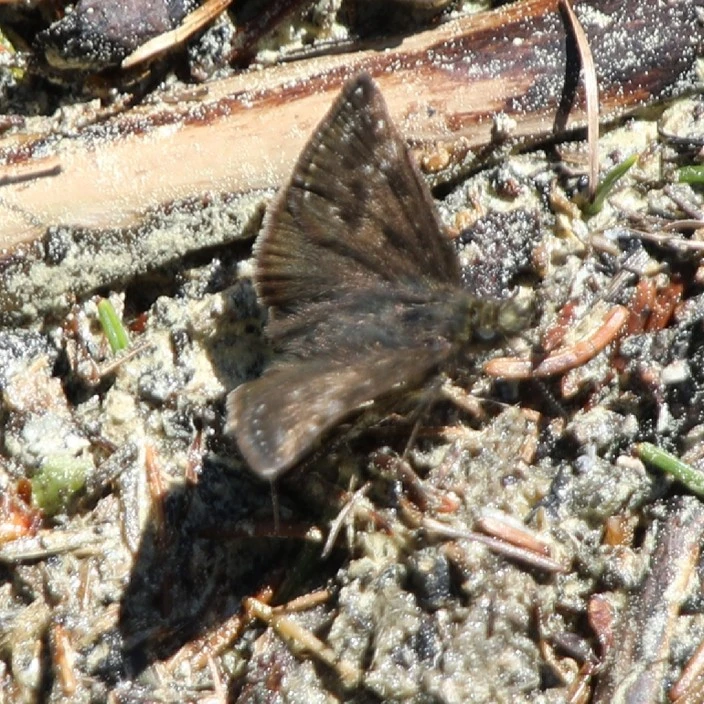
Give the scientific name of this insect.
Erynnis tages
